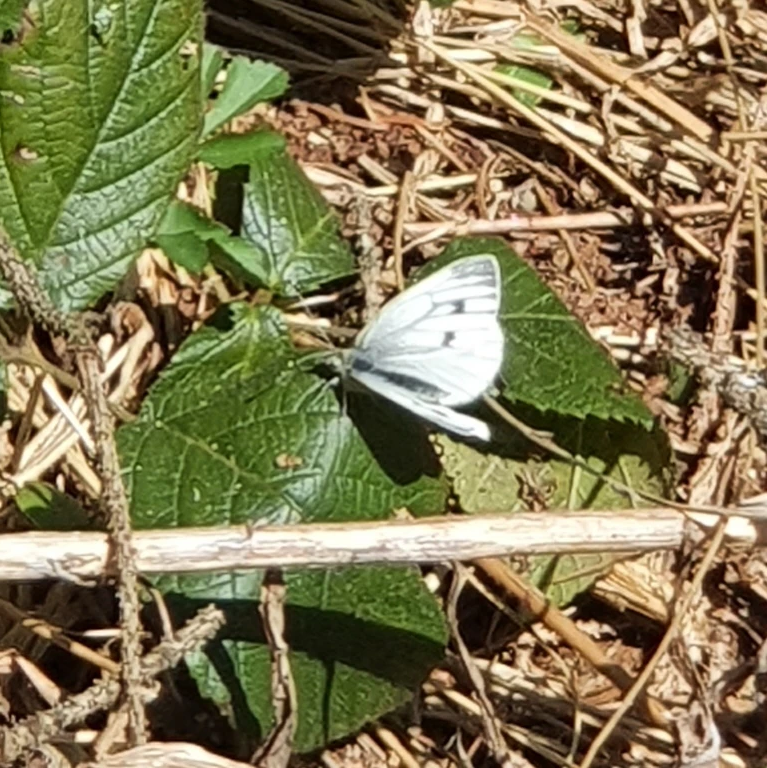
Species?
Pieris napi
